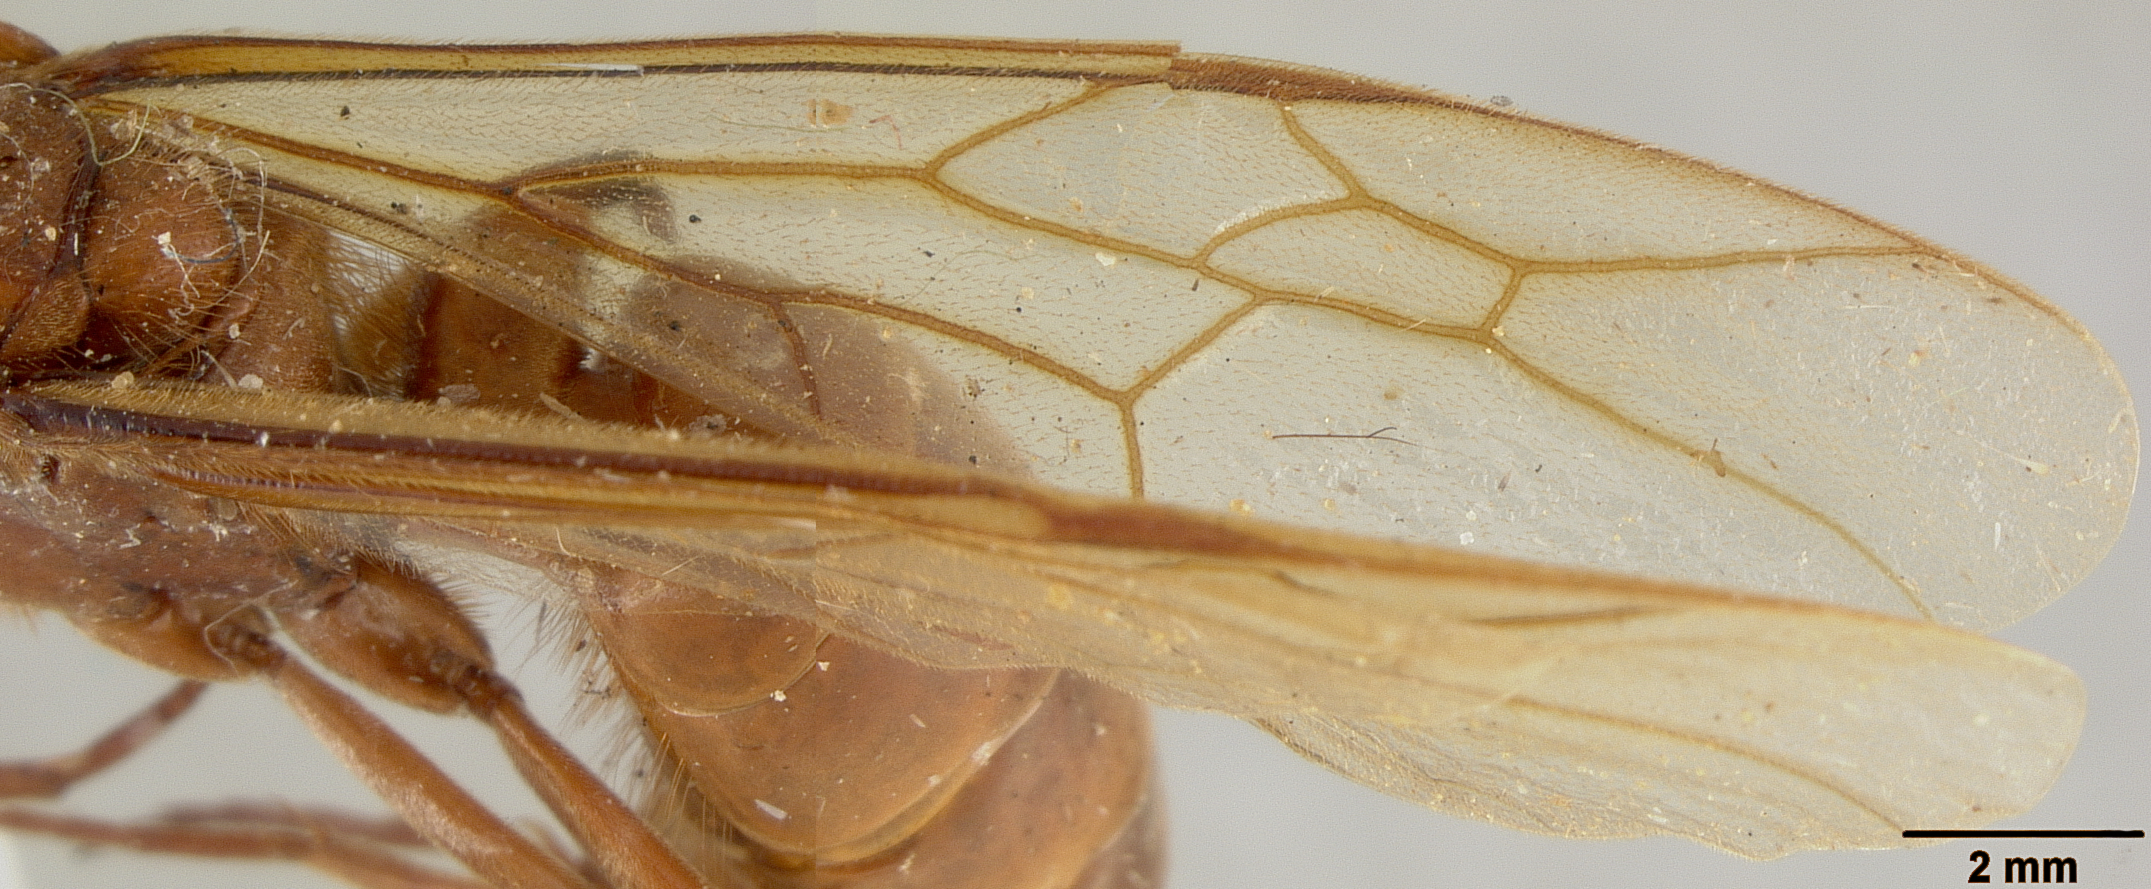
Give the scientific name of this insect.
Eciton truncatidens
